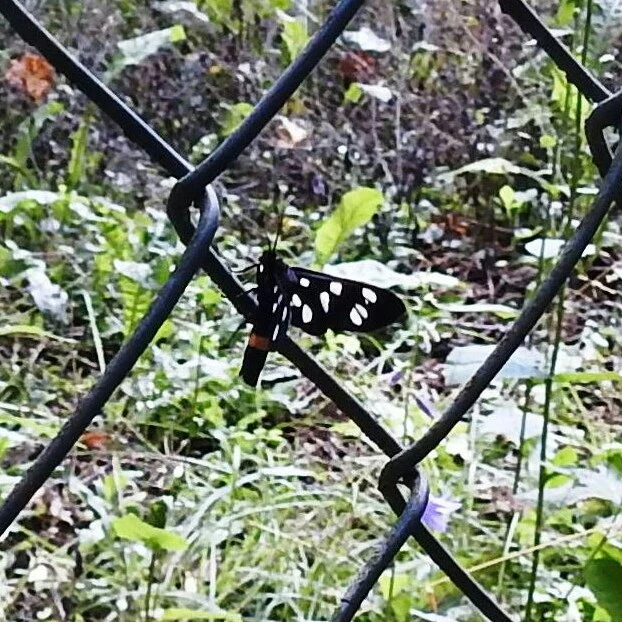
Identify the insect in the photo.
Amata phegea
